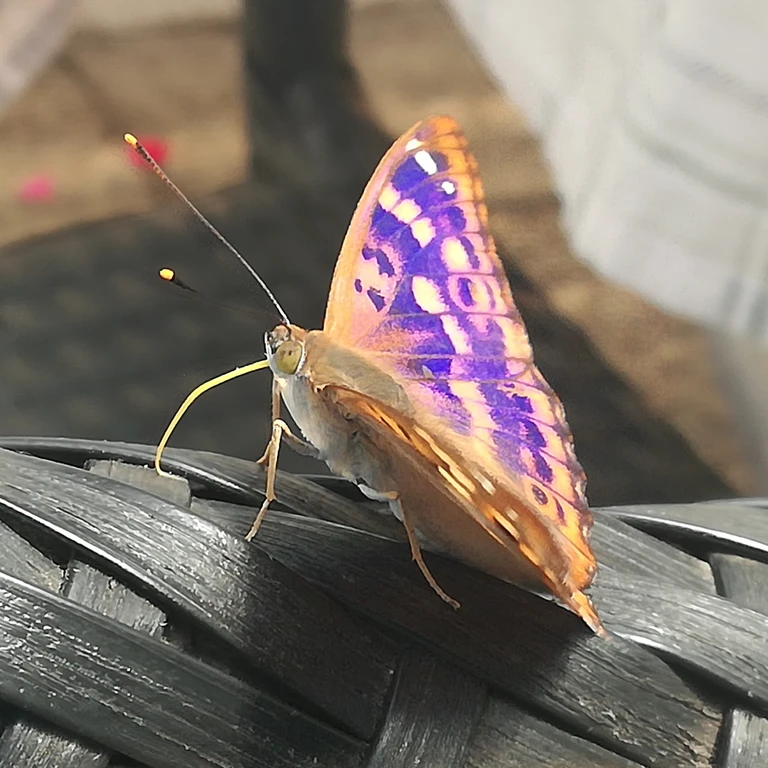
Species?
Apatura ilia
